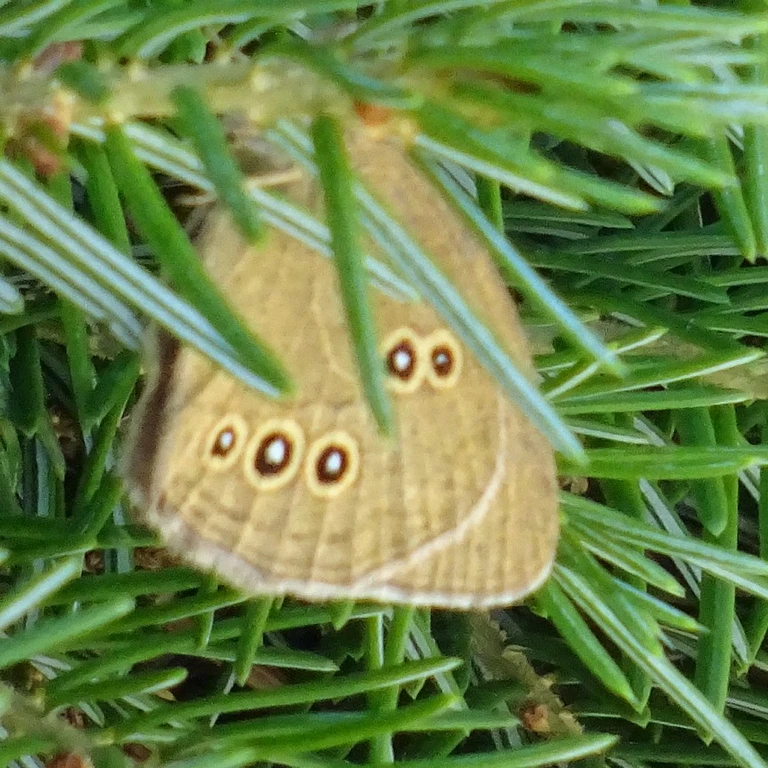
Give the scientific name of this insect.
Aphantopus hyperantus
